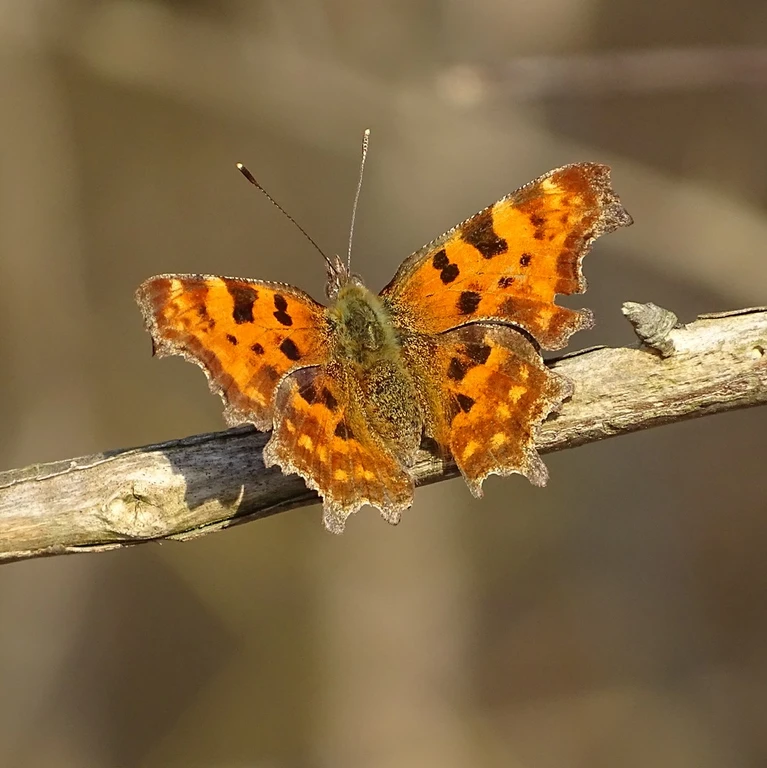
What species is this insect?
Polygonia c-album
